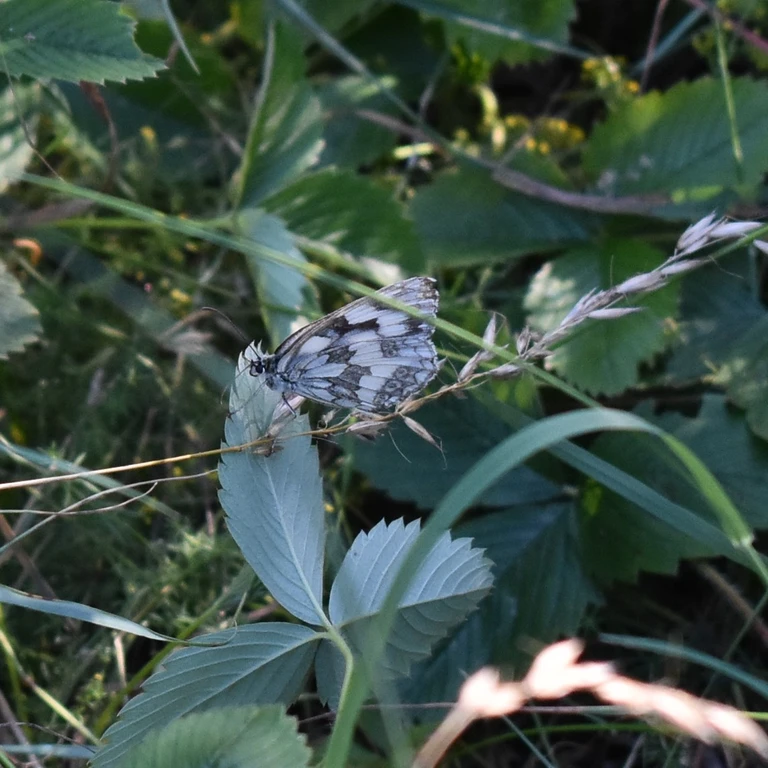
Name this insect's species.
Melanargia galathea
